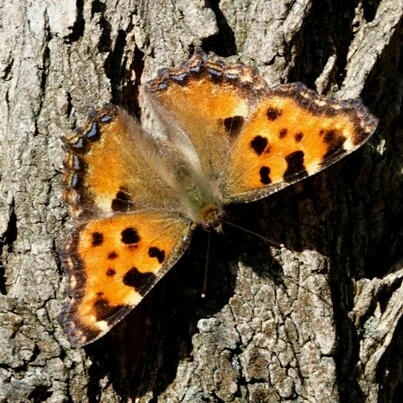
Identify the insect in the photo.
Nymphalis polychloros
